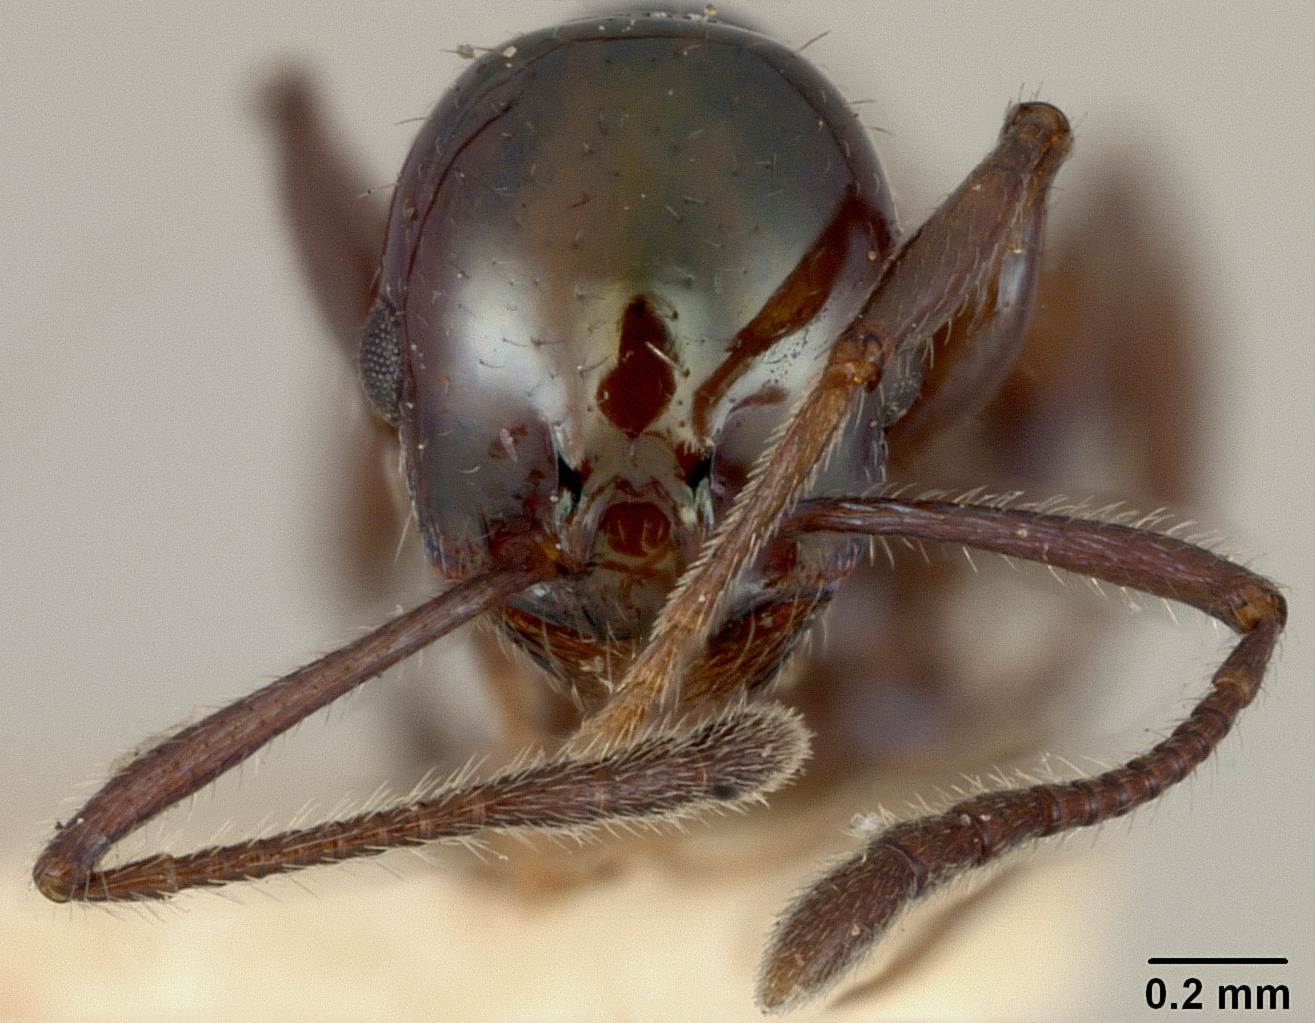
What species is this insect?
Macromischa wheeleri
